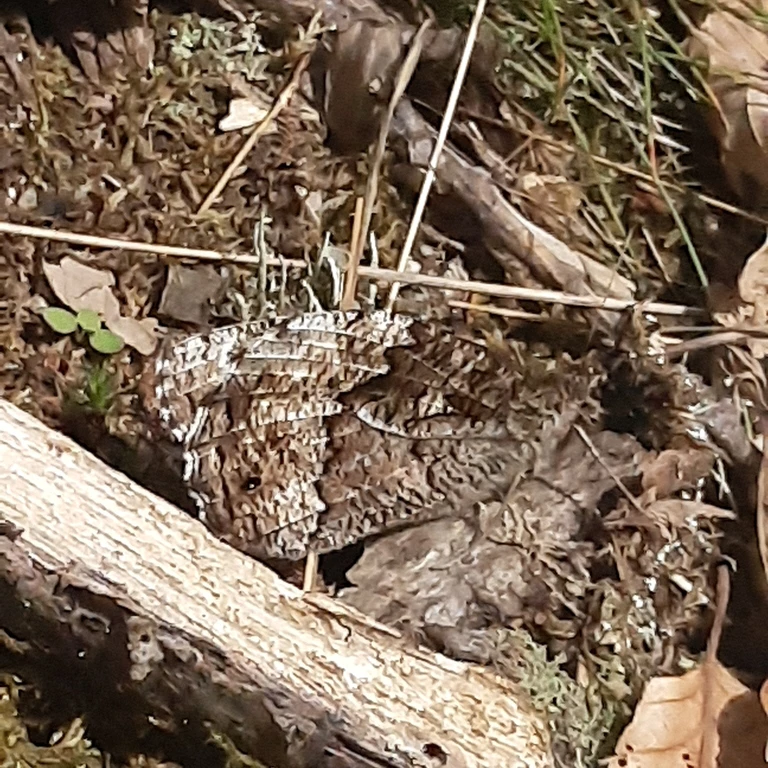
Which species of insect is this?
Hipparchia fagi
